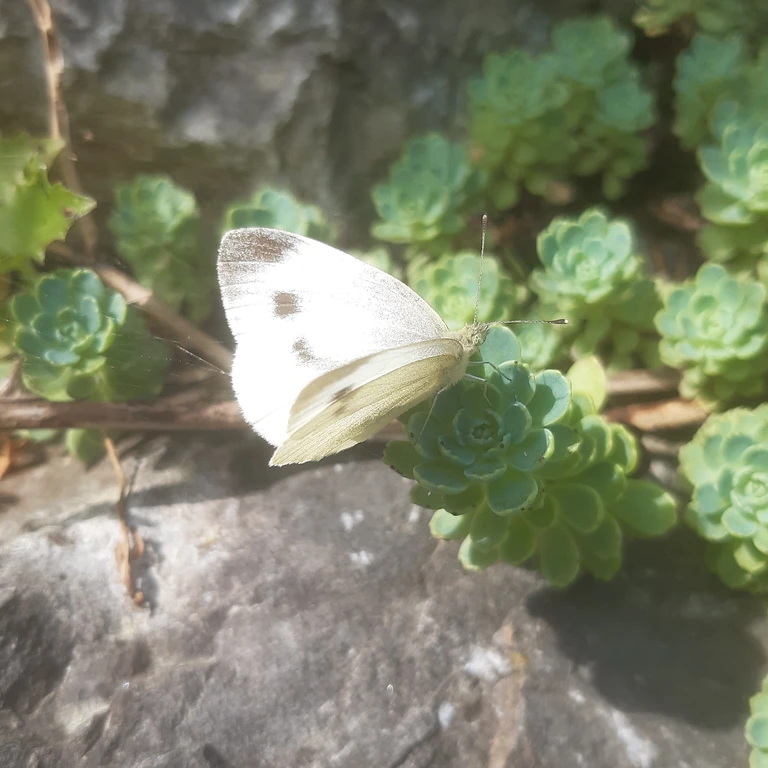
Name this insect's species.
Pieris mannii
